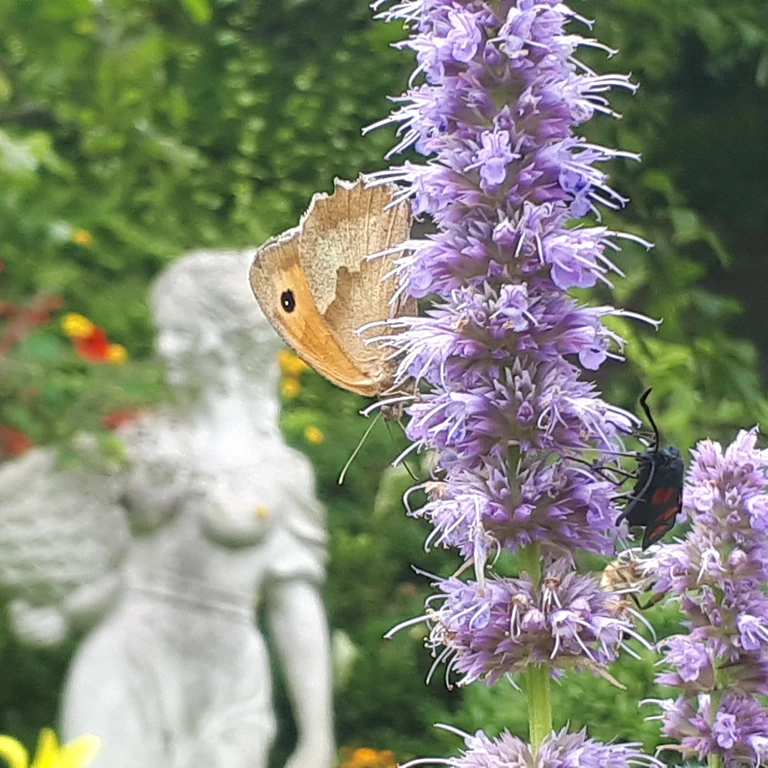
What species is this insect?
Maniola jurtina
